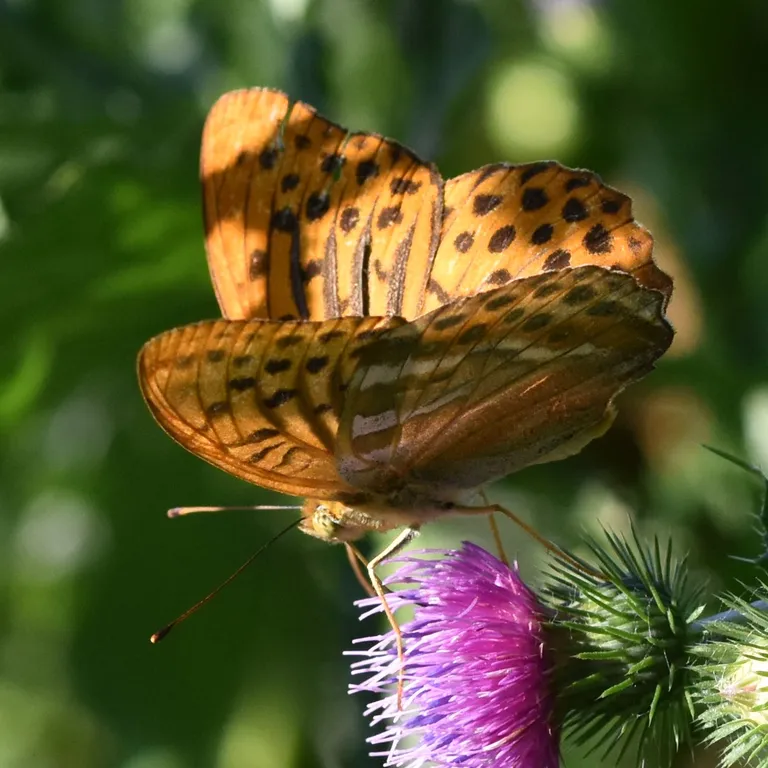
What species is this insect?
Argynnis paphia
